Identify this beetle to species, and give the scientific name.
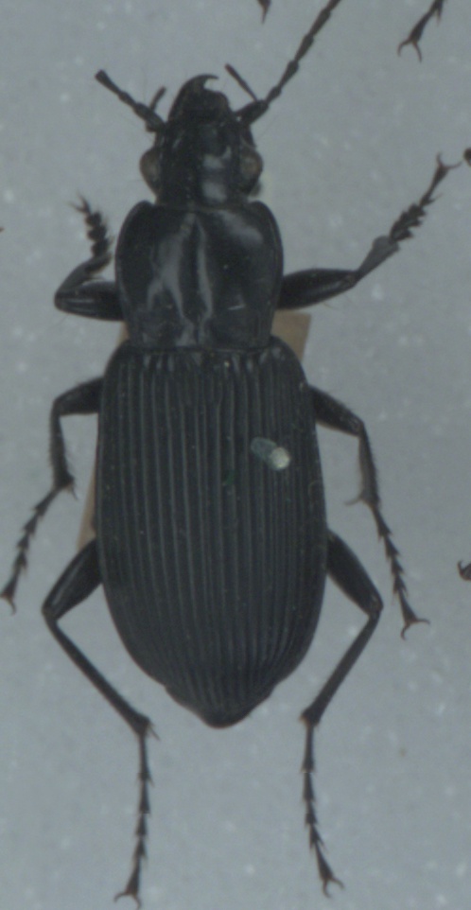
Pterostichus niger
